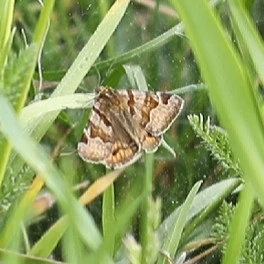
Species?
Euclidia glyphica
